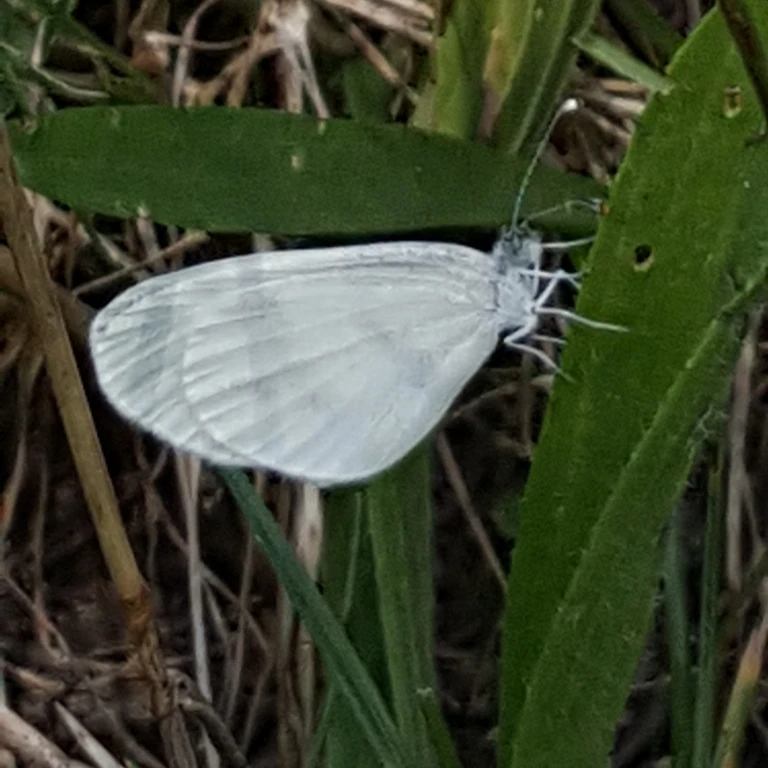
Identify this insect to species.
Leptidea sinapis/juvernica
